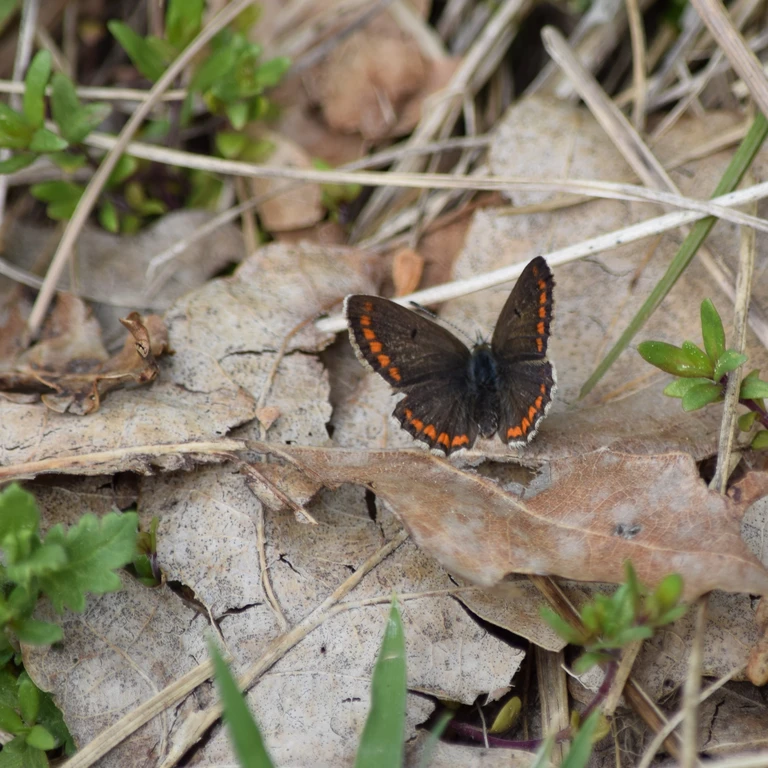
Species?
Aricia agestis/artaxerxes
